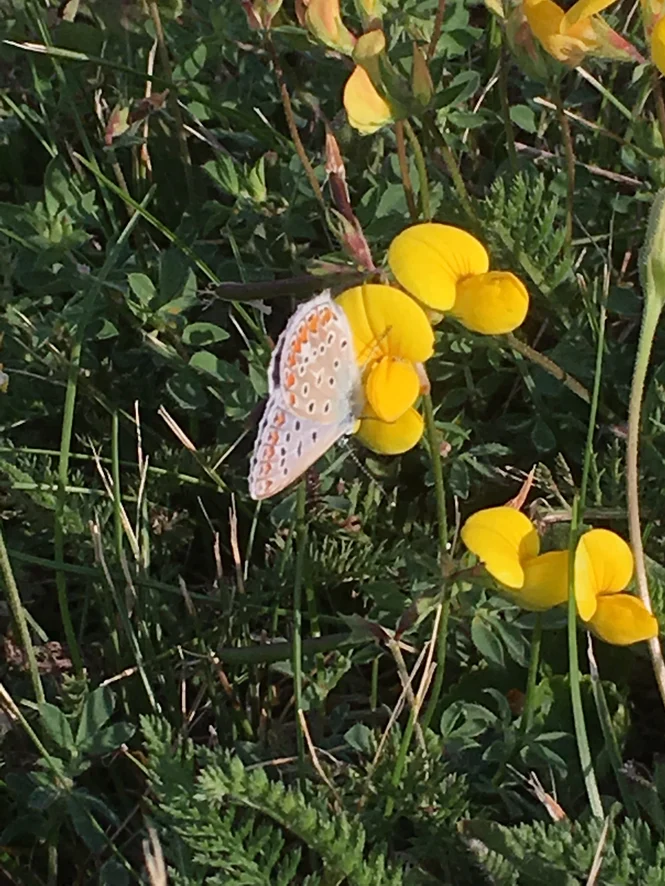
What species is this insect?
Polyommatus icarus
